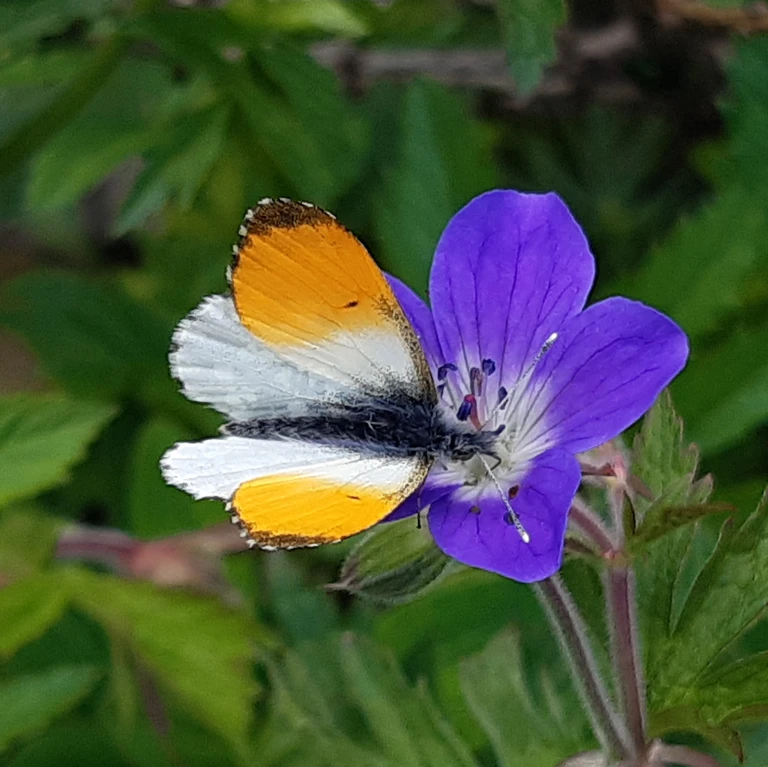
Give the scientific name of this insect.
Anthocharis cardamines
